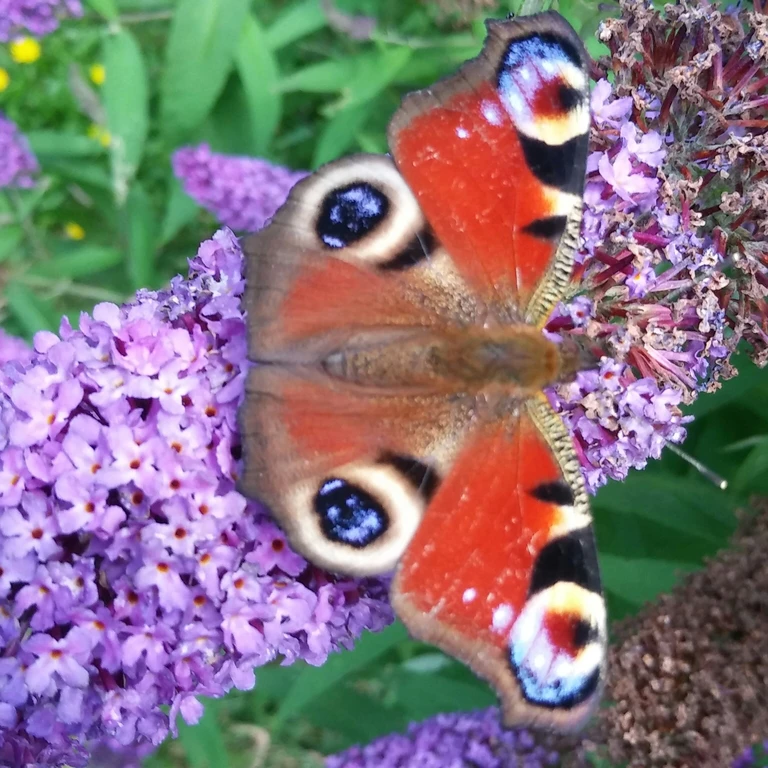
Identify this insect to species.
Aglais io
